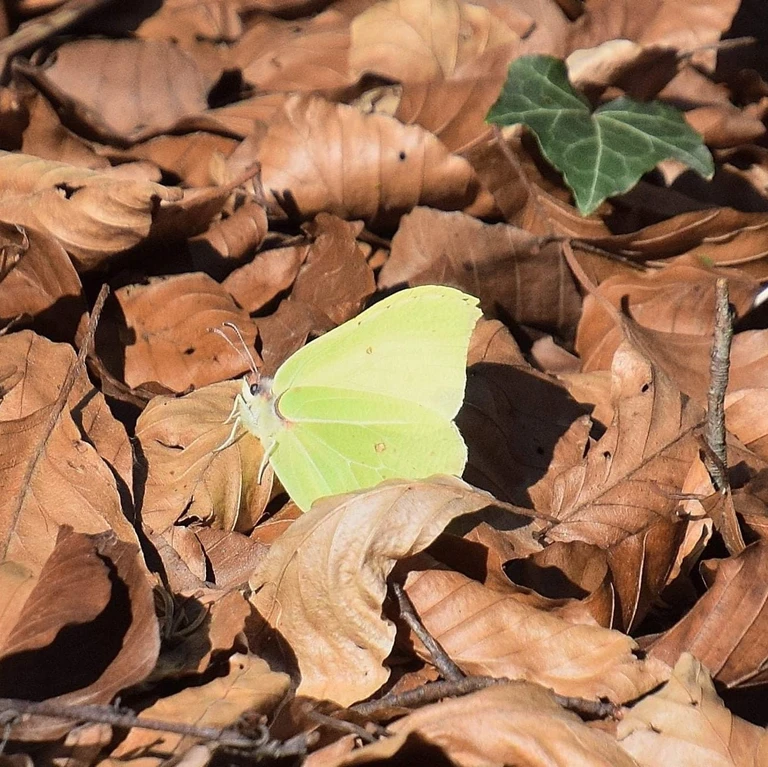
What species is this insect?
Gonepteryx rhamni
